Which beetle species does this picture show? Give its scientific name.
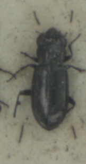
Notiophilus aquaticus
